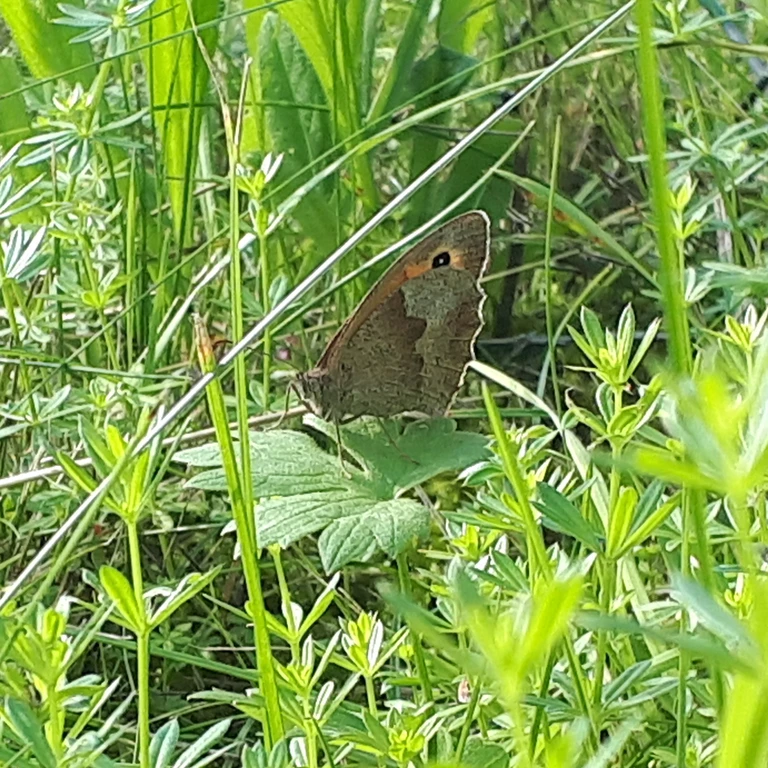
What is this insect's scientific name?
Maniola jurtina
